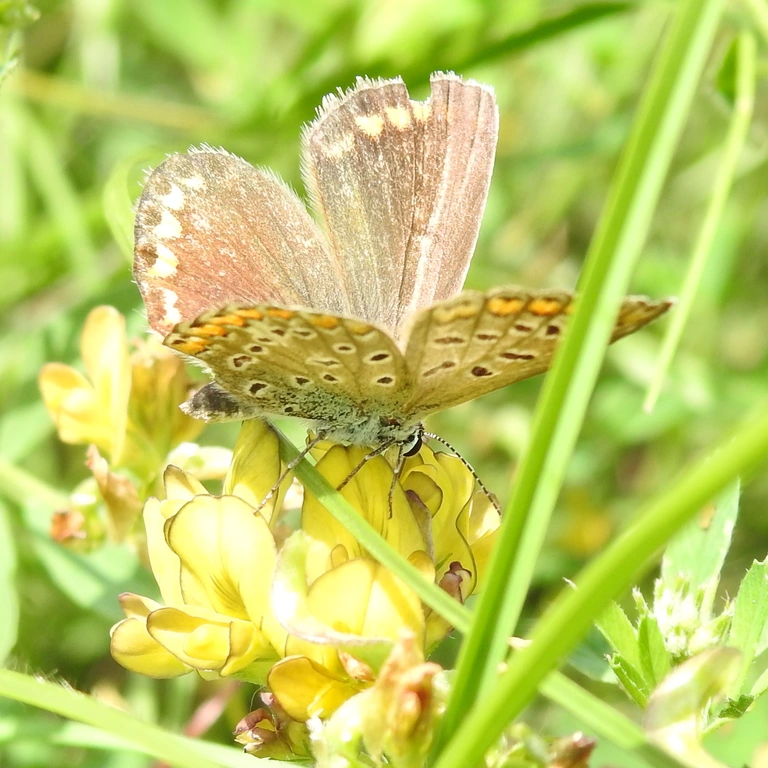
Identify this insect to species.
Polyommatus icarus
